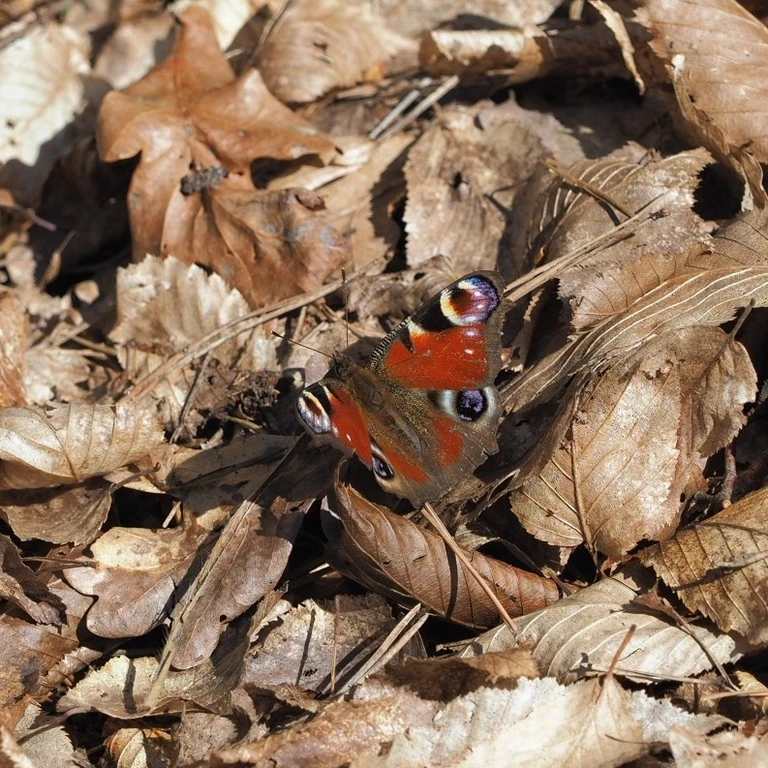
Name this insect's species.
Aglais io
